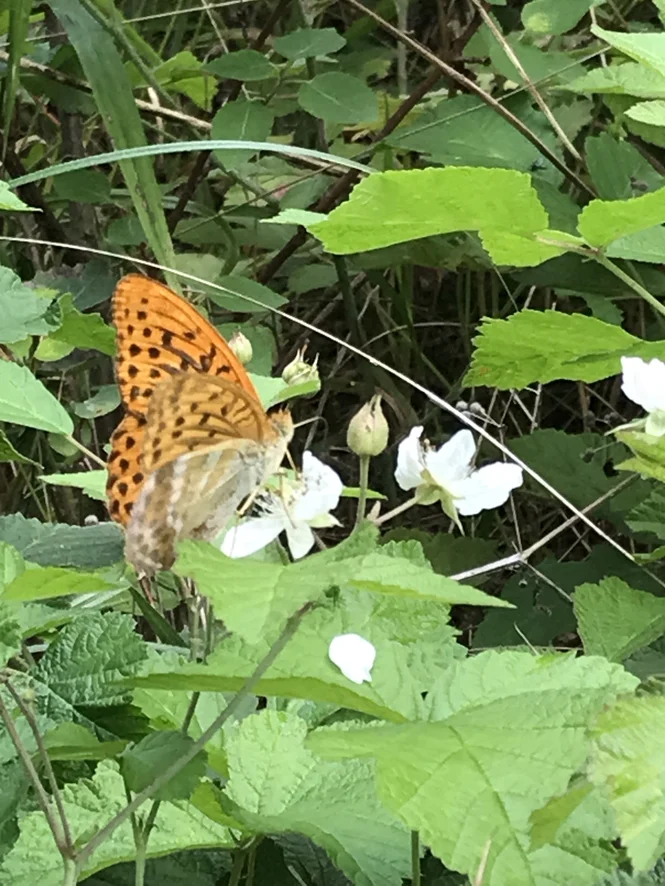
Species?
Argynnis paphia
